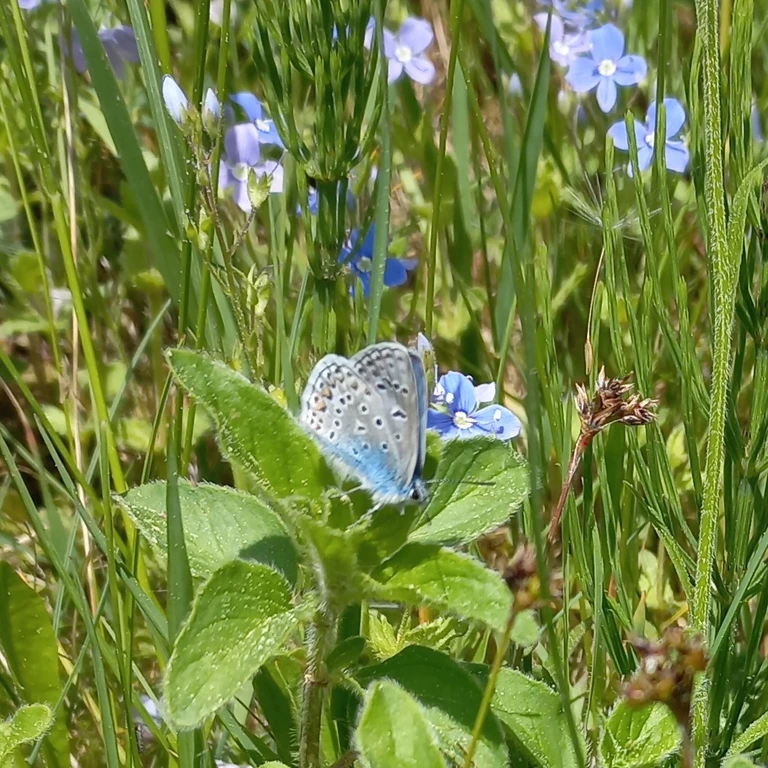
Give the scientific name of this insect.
Polyommatus icarus
